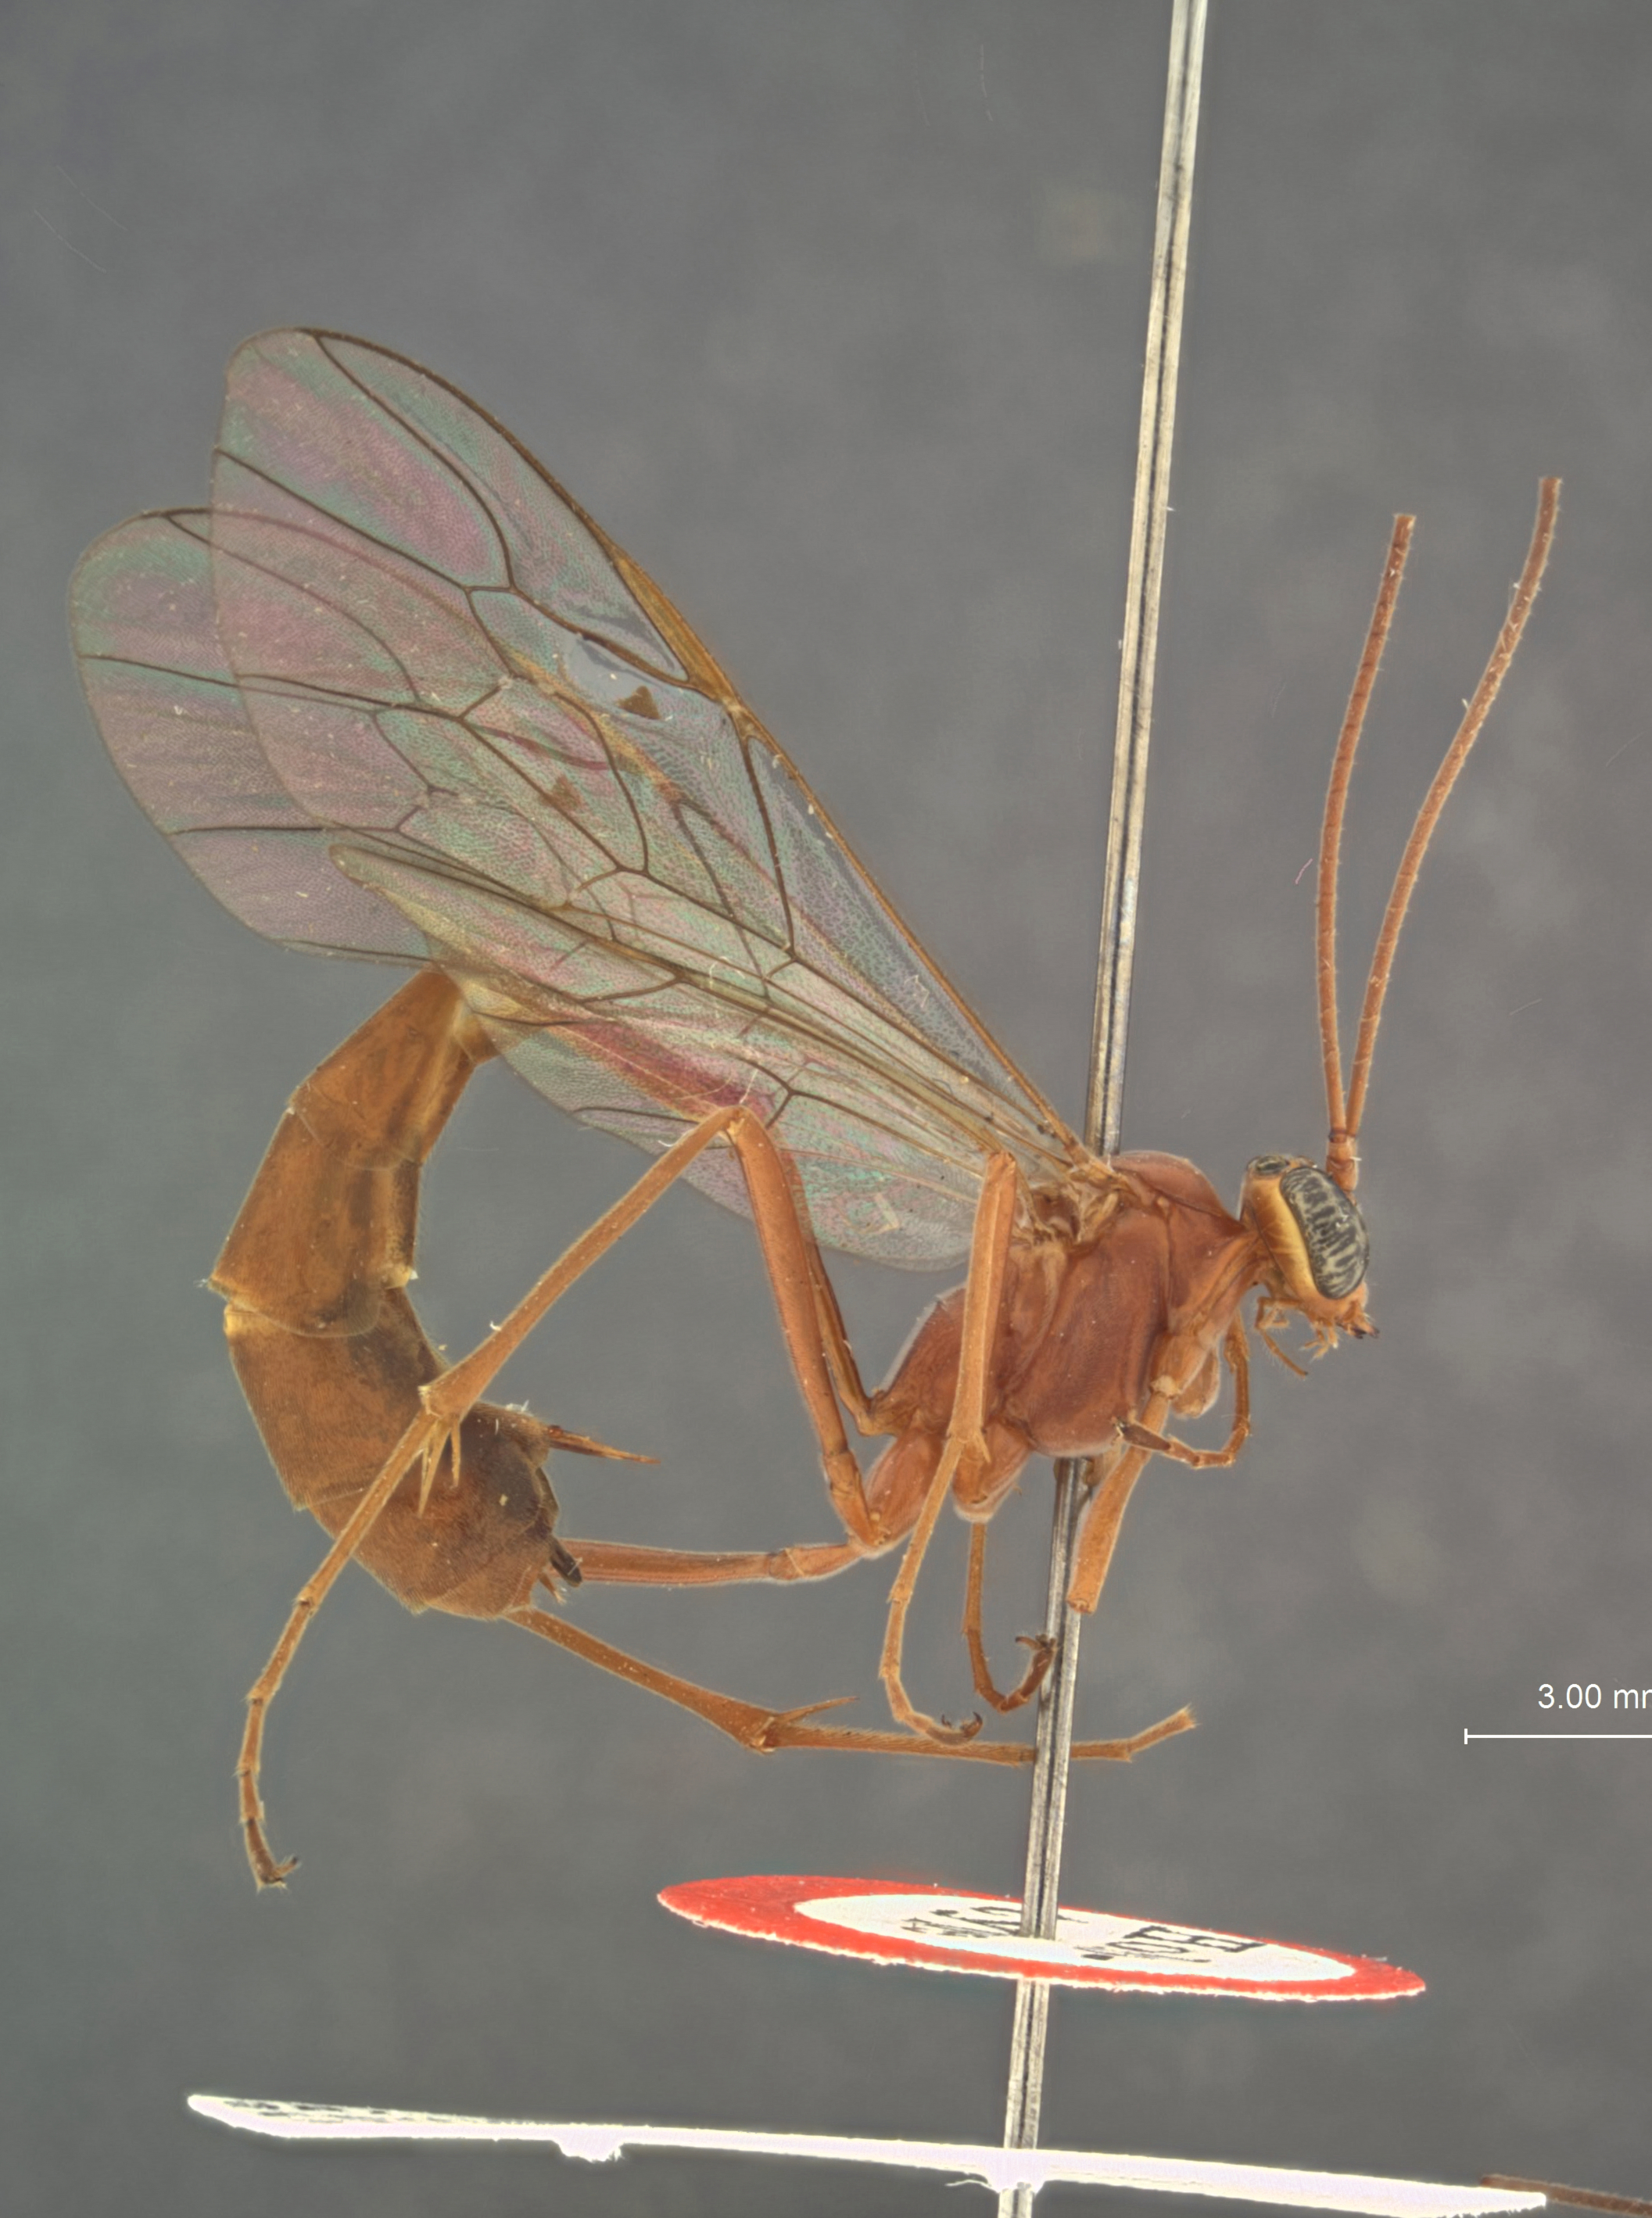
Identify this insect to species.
Enicospilus krombeini
